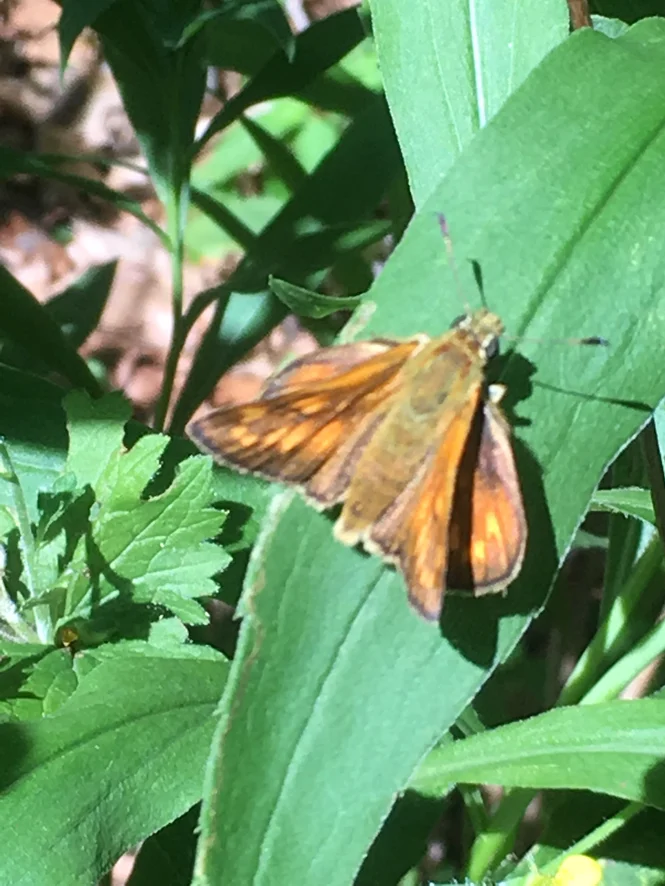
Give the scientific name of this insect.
Ochlodes sylvanus (also Ochlodes venata)
